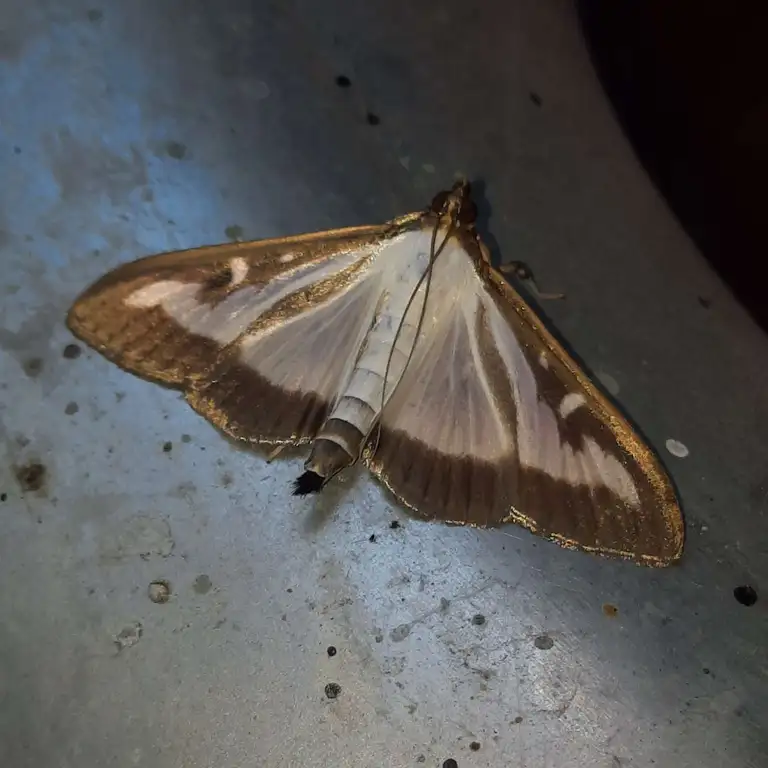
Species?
Cydalima perspectalis
